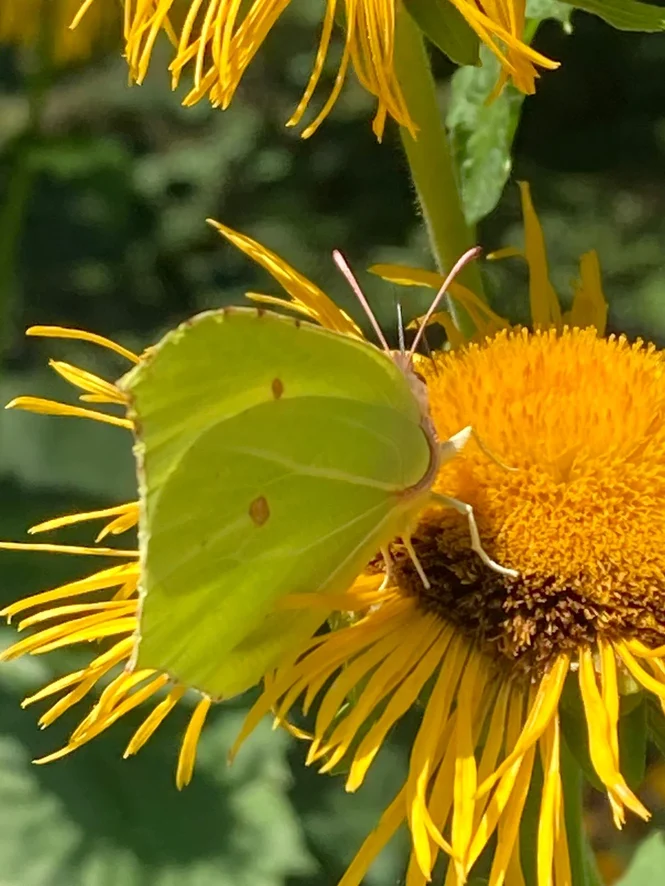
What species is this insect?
Gonepteryx rhamni
